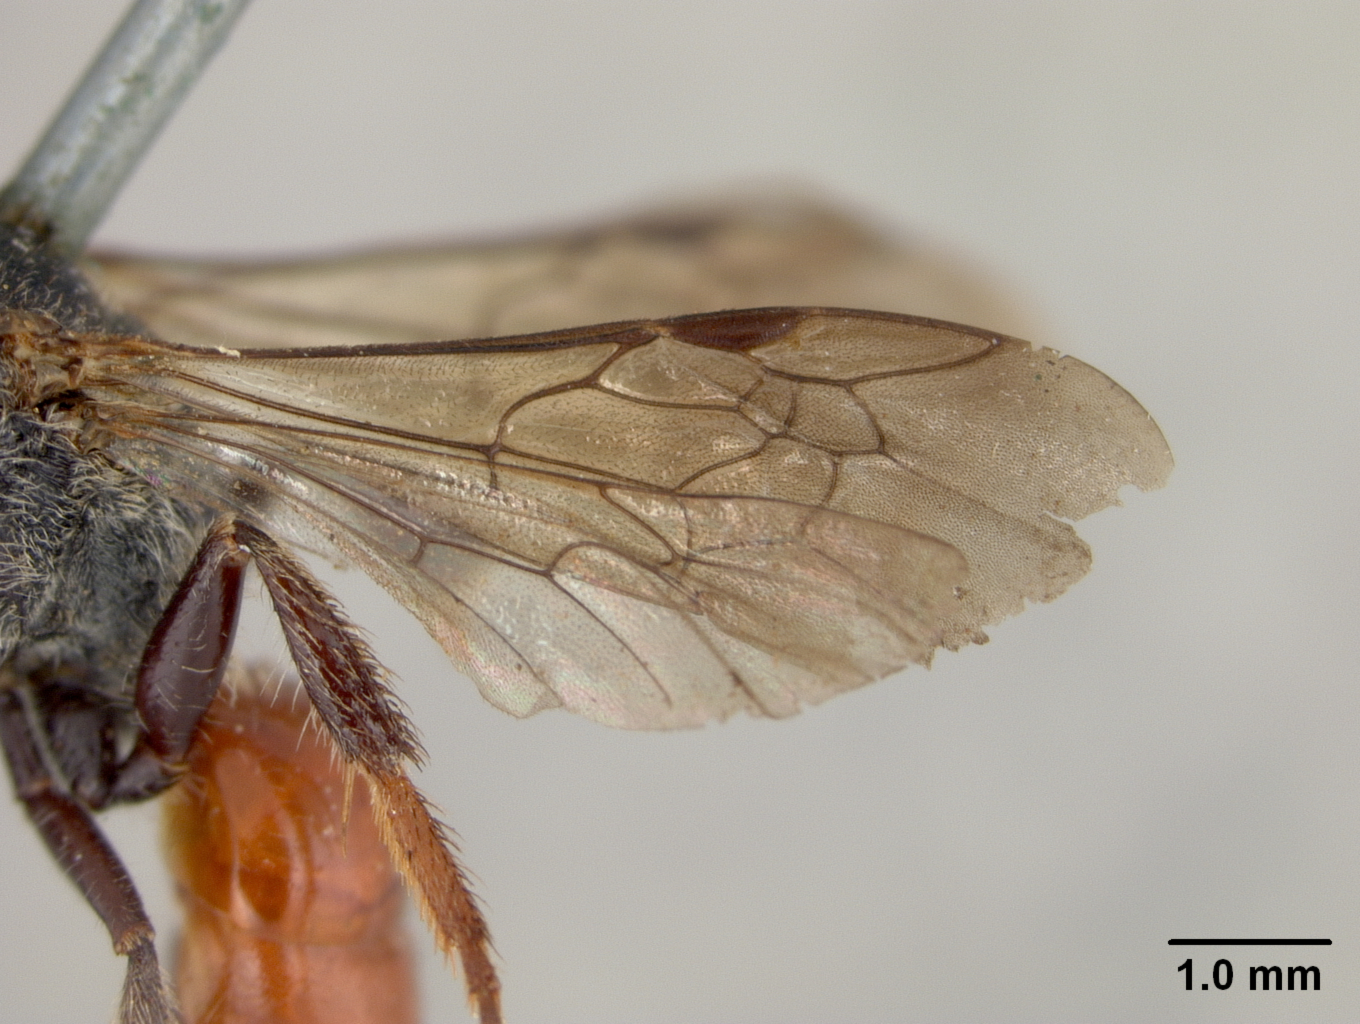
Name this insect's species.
Sphecodes kincaidii
